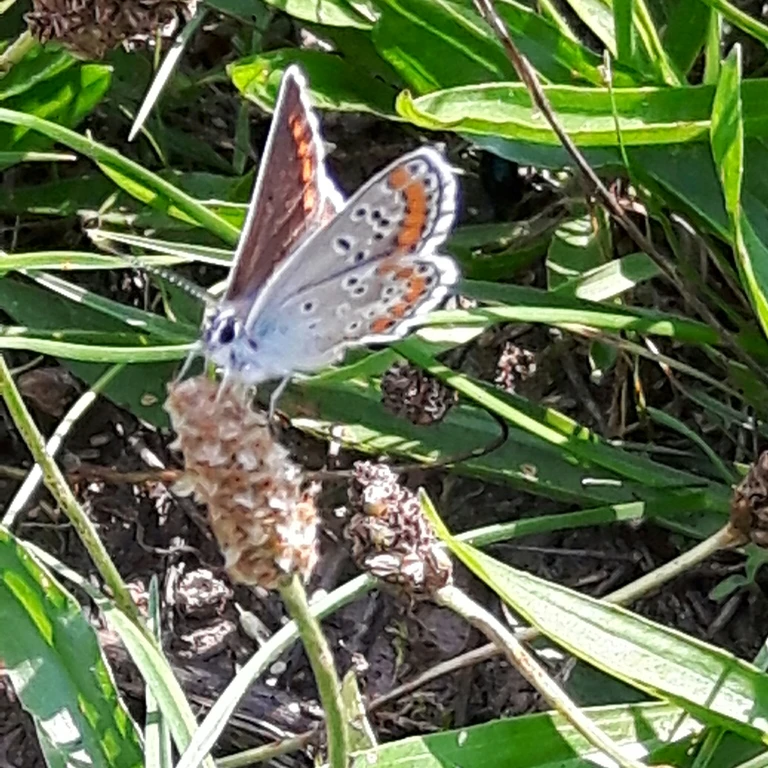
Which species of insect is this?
Aricia agestis/artaxerxes
